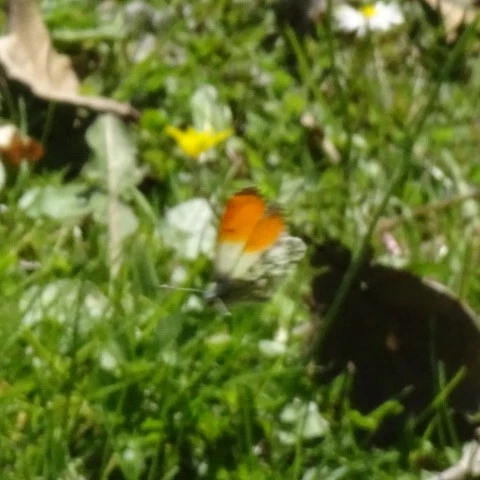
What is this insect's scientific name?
Anthocharis cardamines
